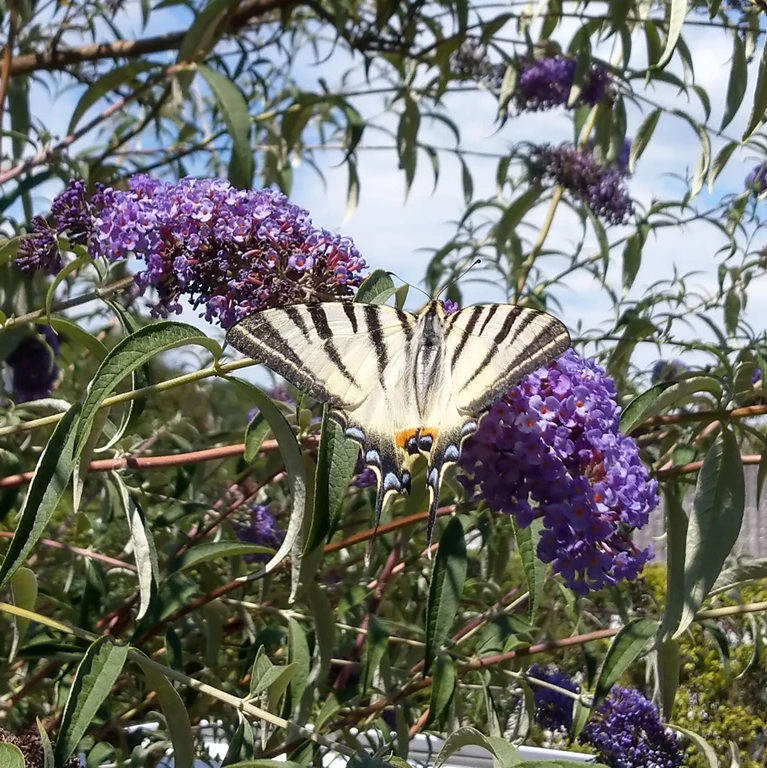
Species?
Iphiclides podalirius
